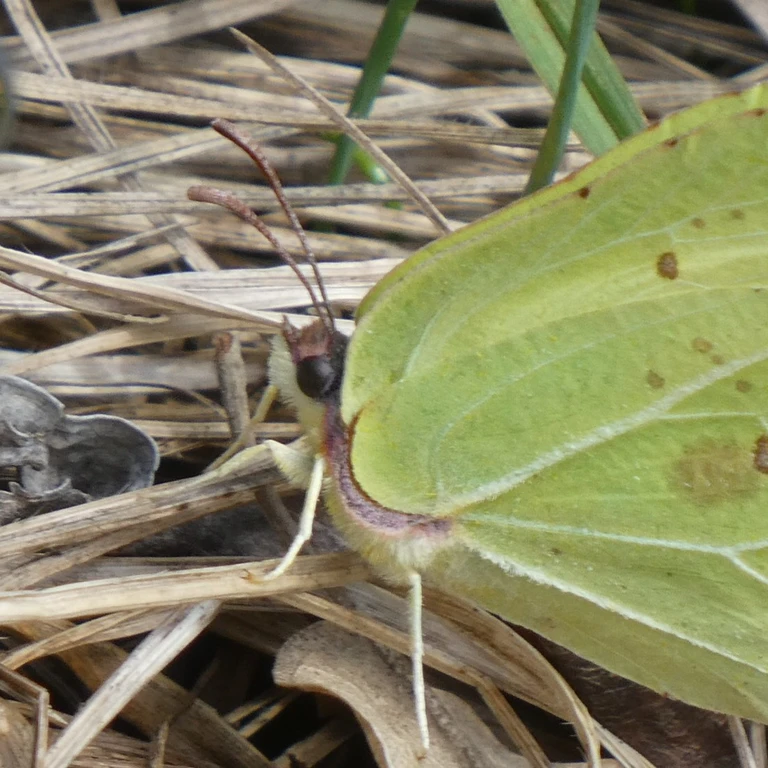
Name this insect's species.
Gonepteryx rhamni
